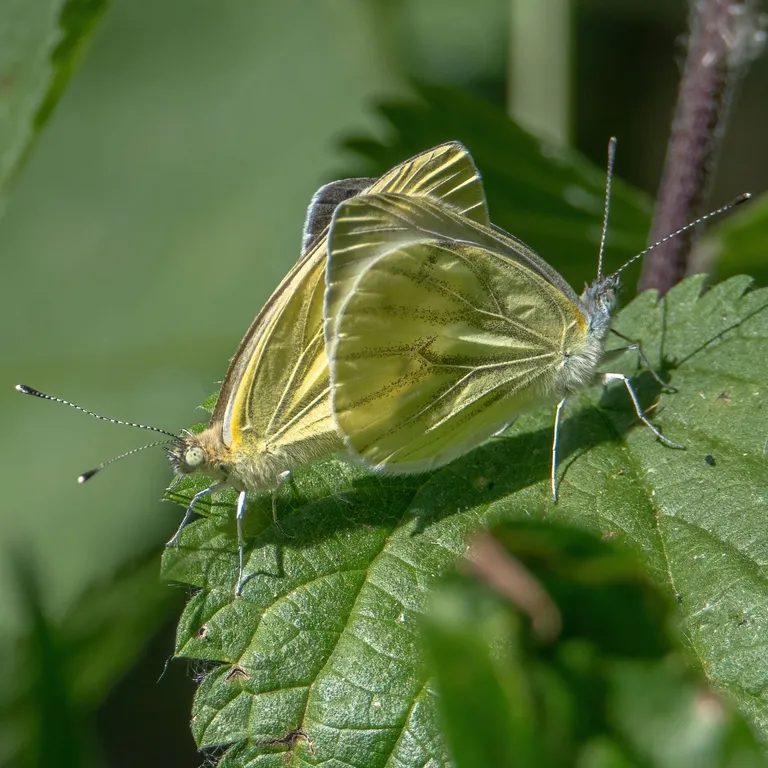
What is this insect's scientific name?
Pieris napi
